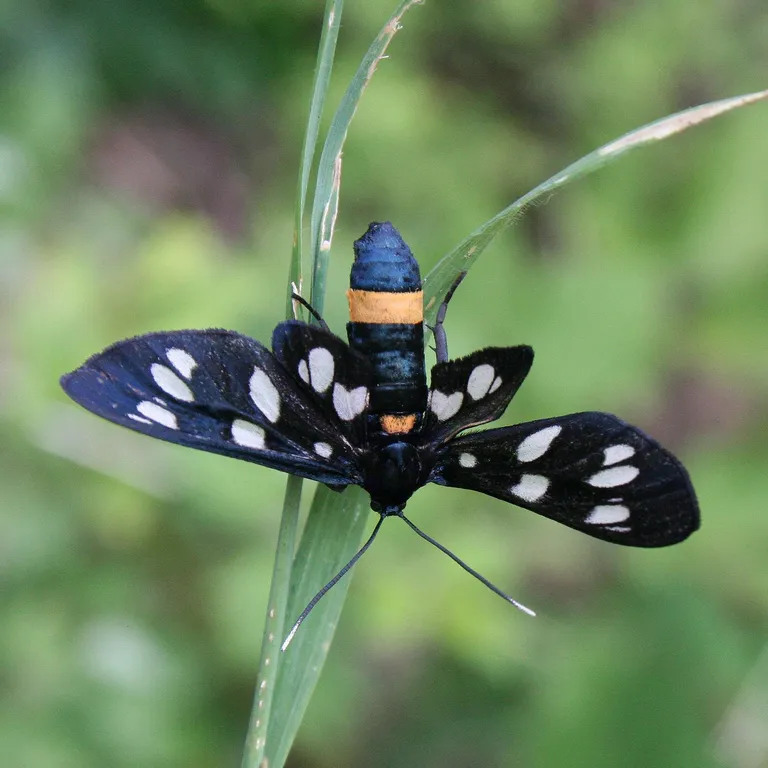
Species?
Amata phegea
